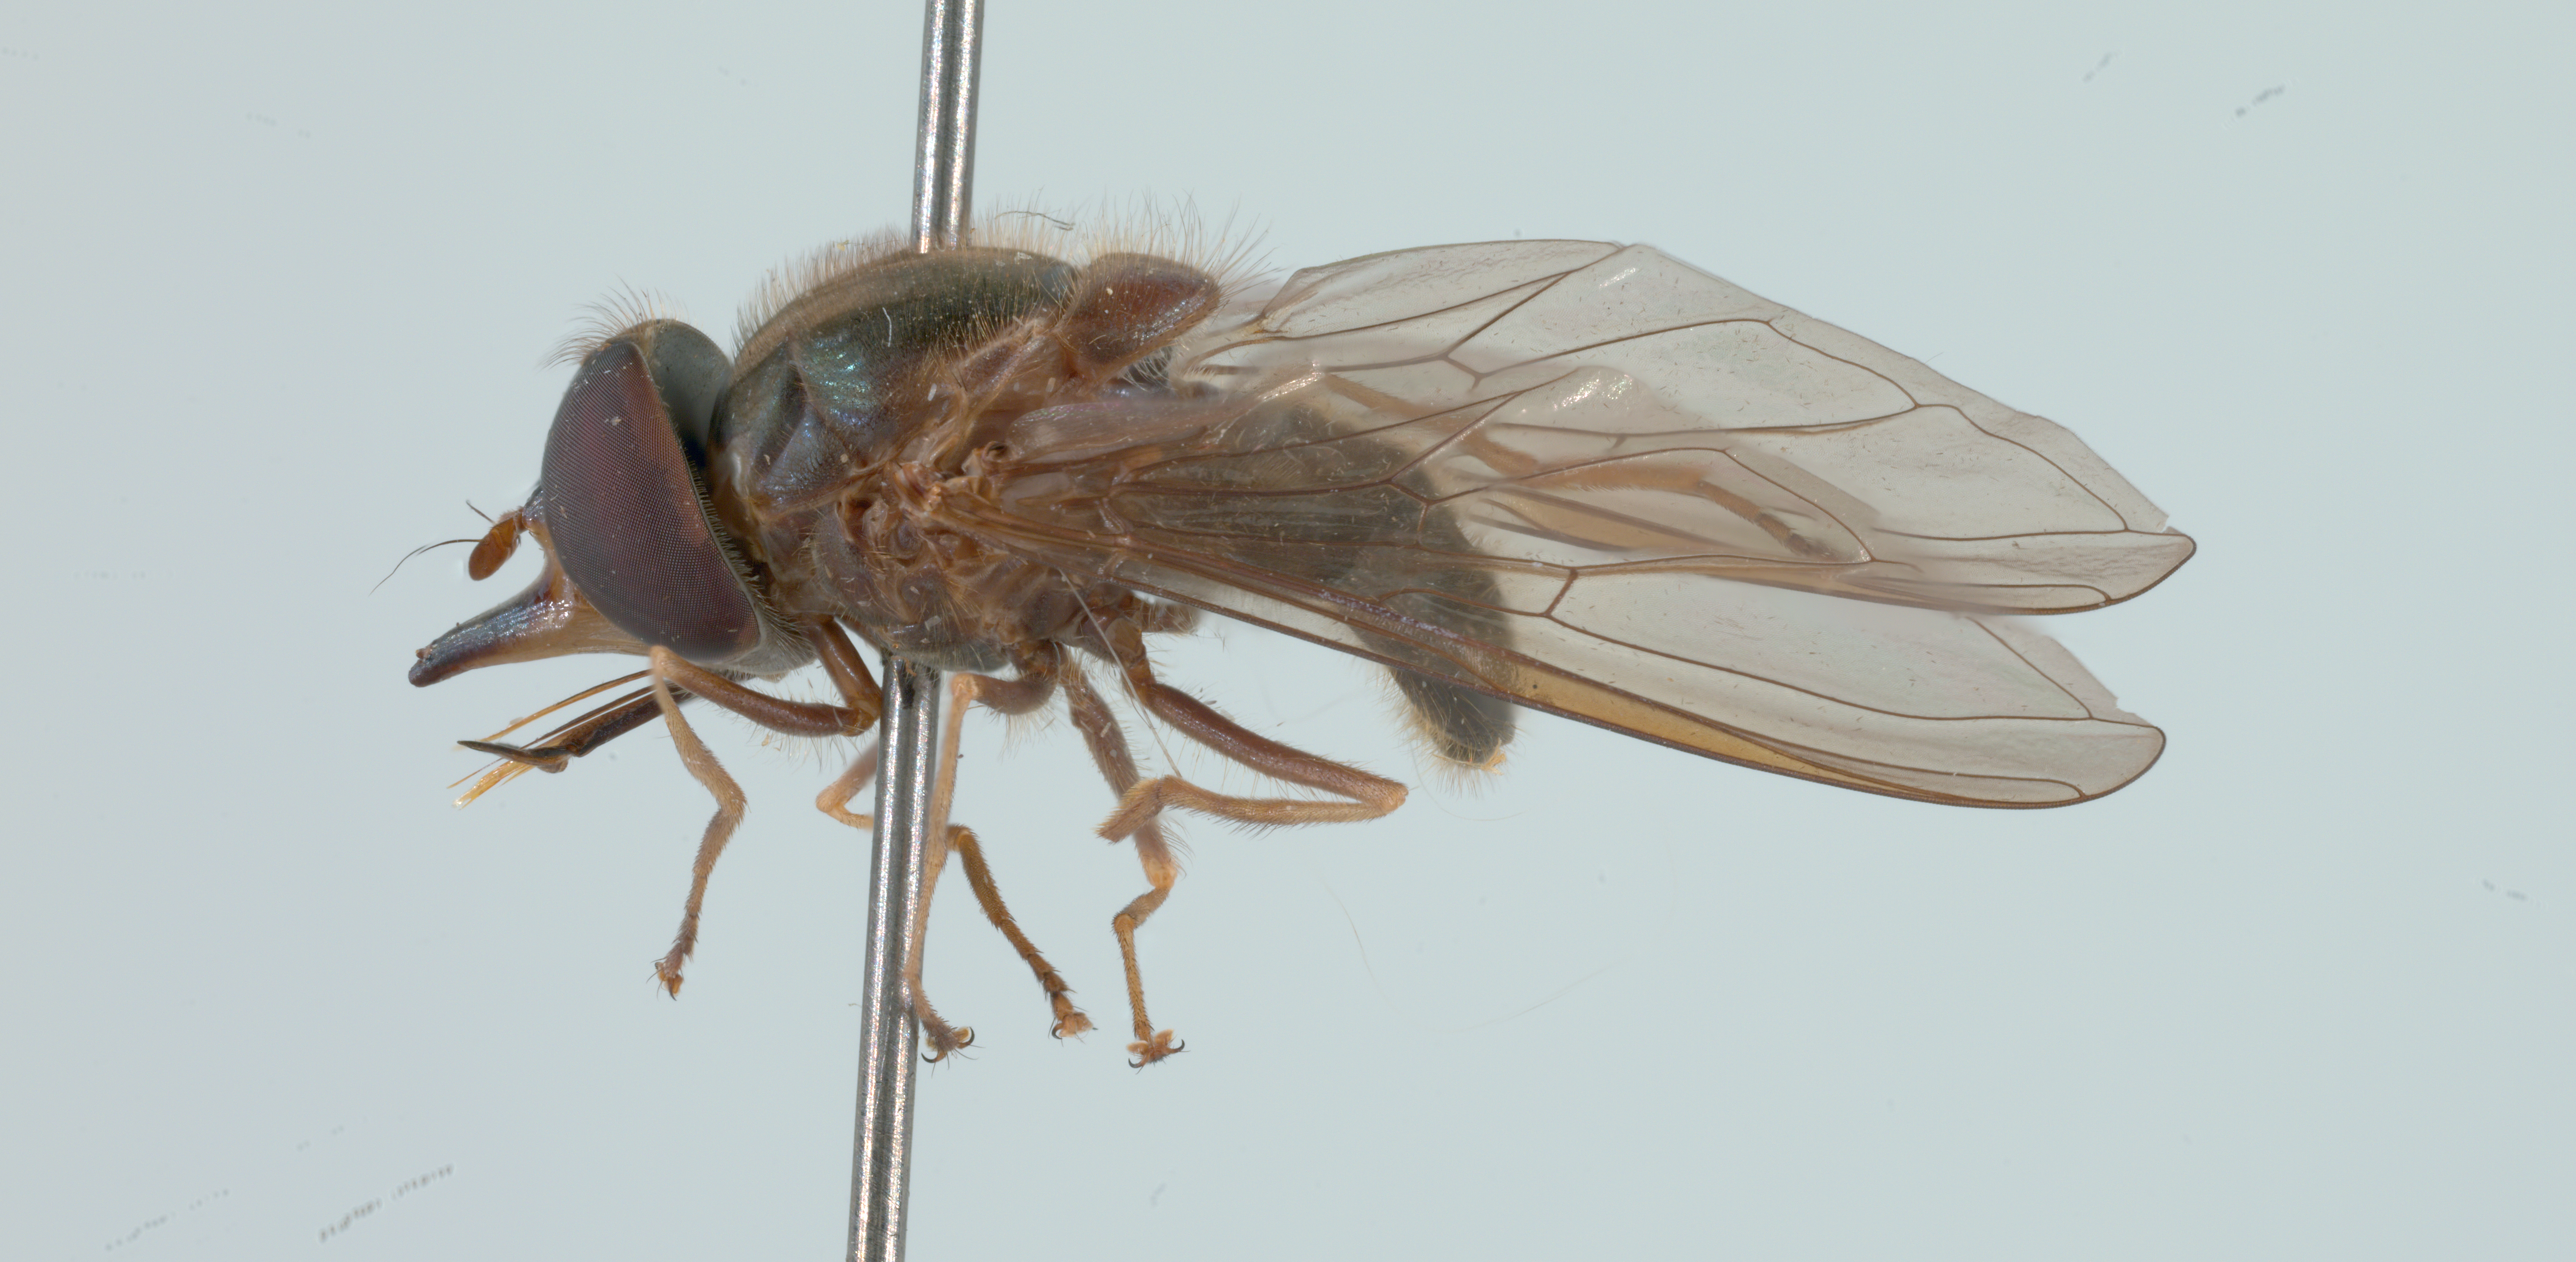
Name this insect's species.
Rhingia fuscipes
